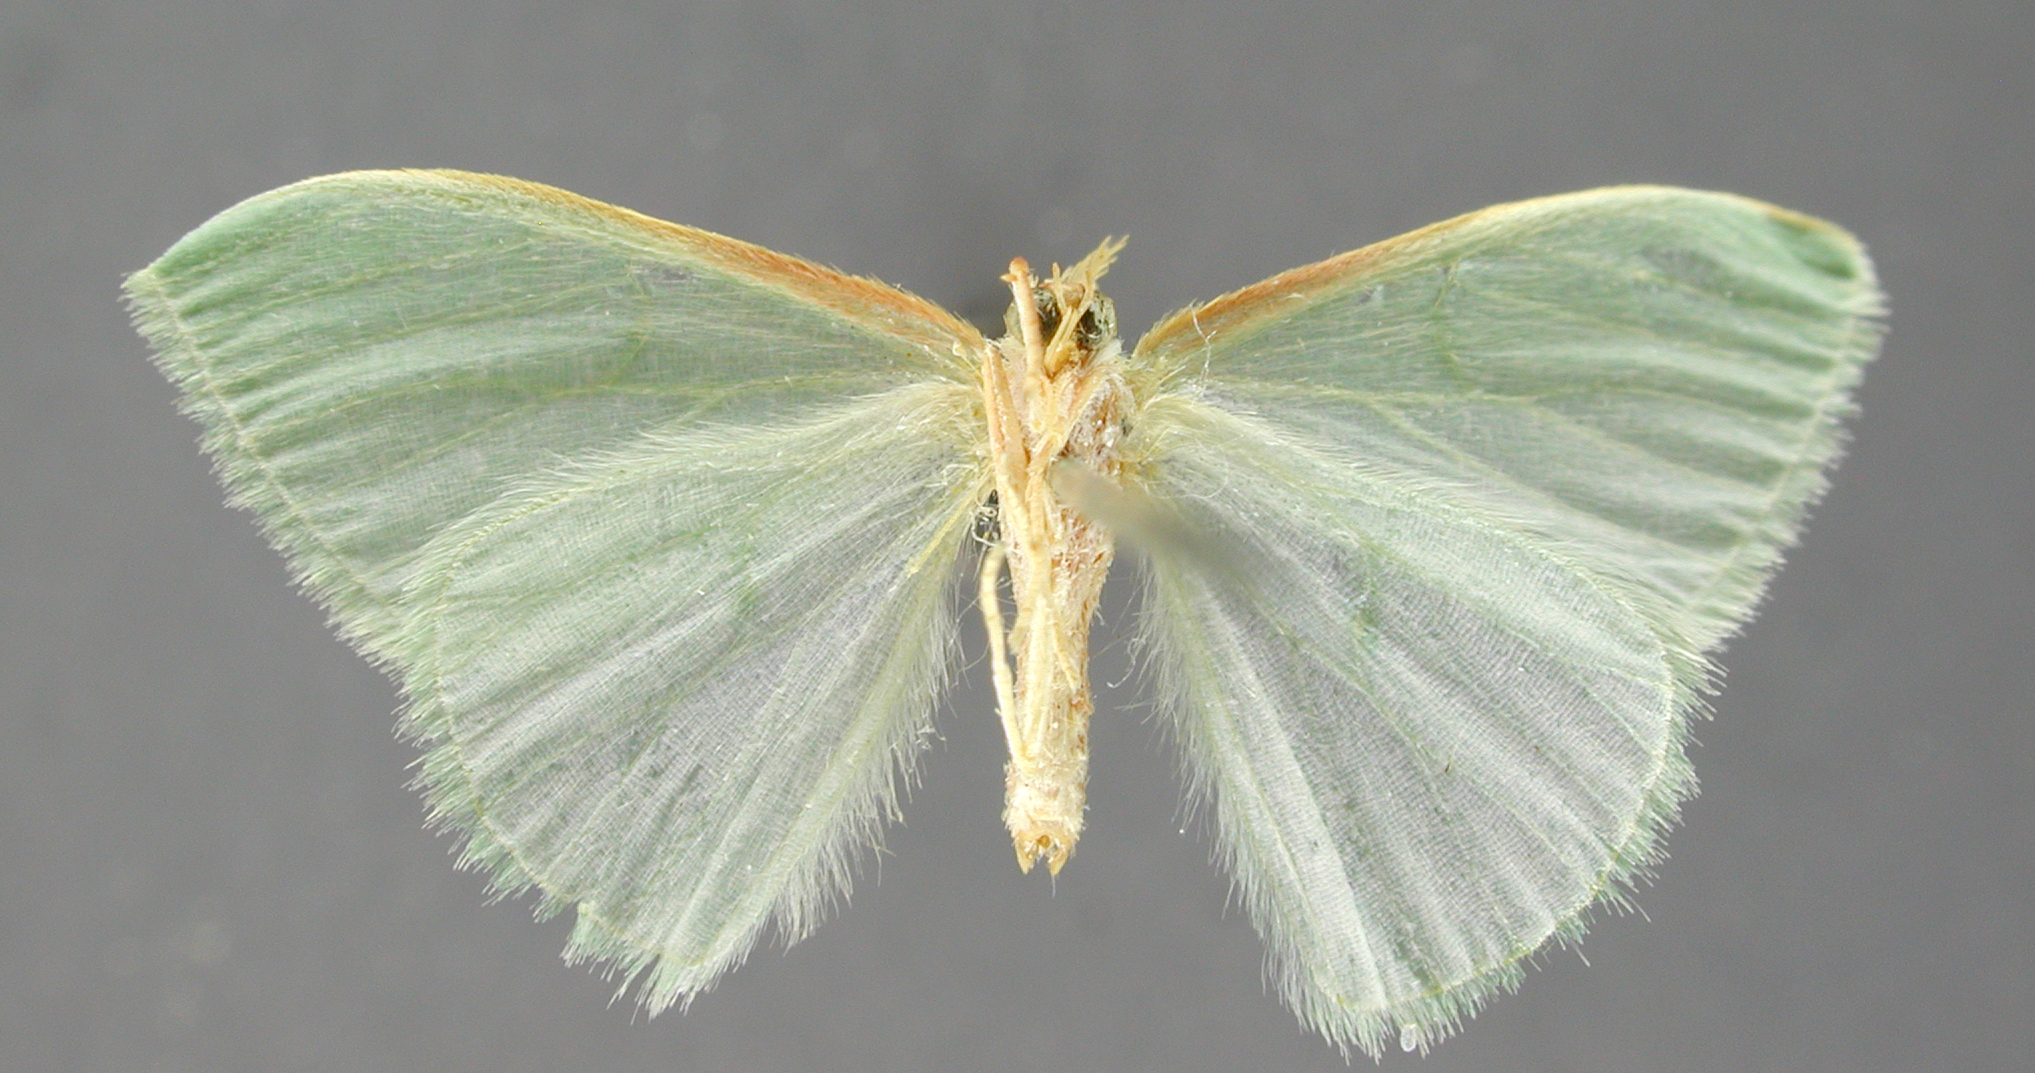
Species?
Geometra muscipunctata
